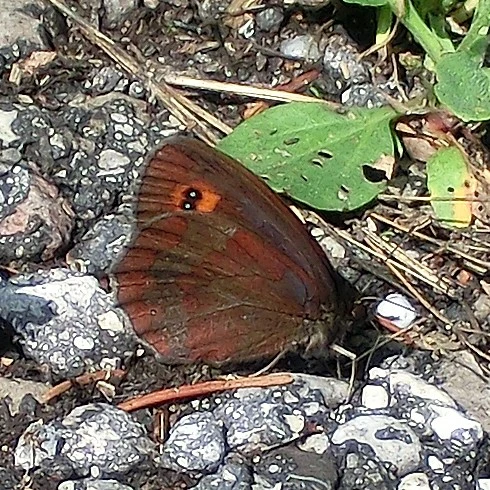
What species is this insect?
Erebia aethiops
